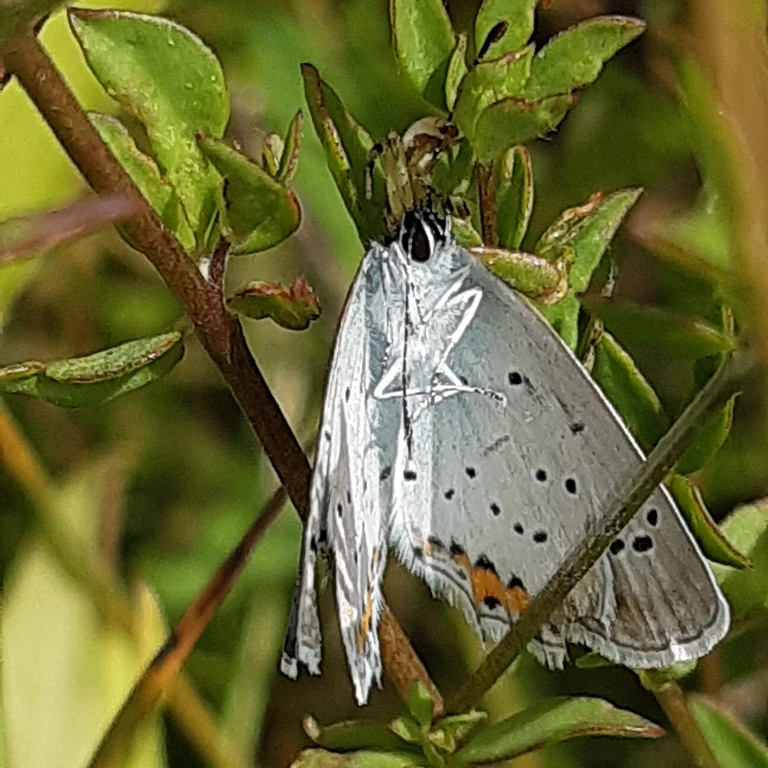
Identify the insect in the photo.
Cupido argiades (also Elkalyce argiades)
